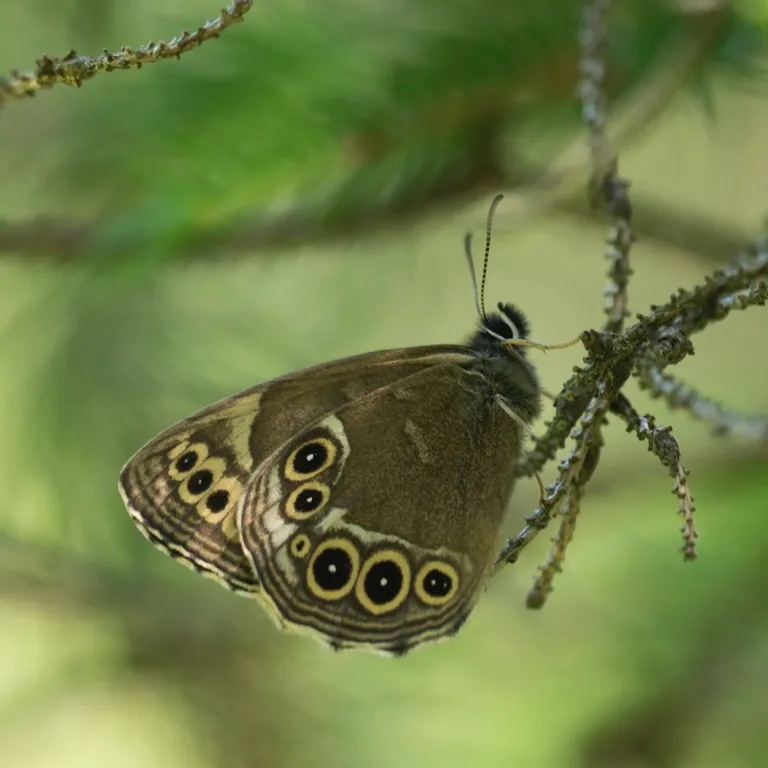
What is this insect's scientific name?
Lopinga achine (also Pararge achine)
